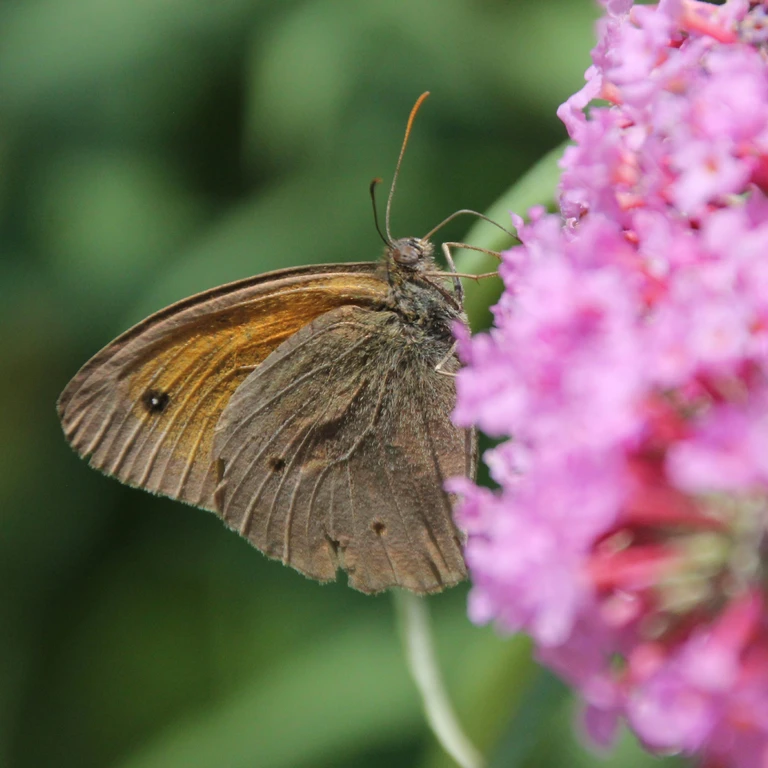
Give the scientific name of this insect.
Maniola jurtina
